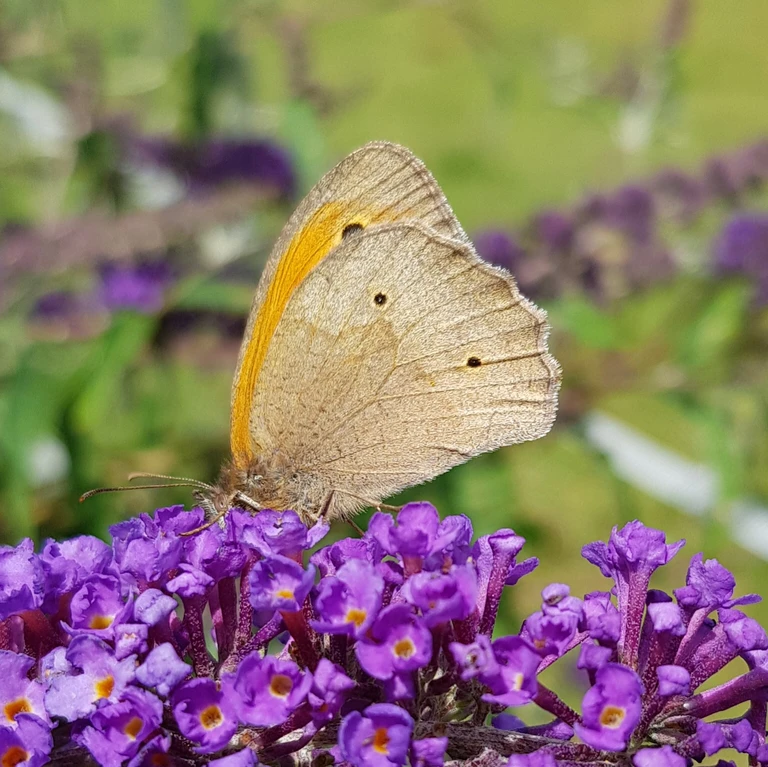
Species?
Maniola jurtina
